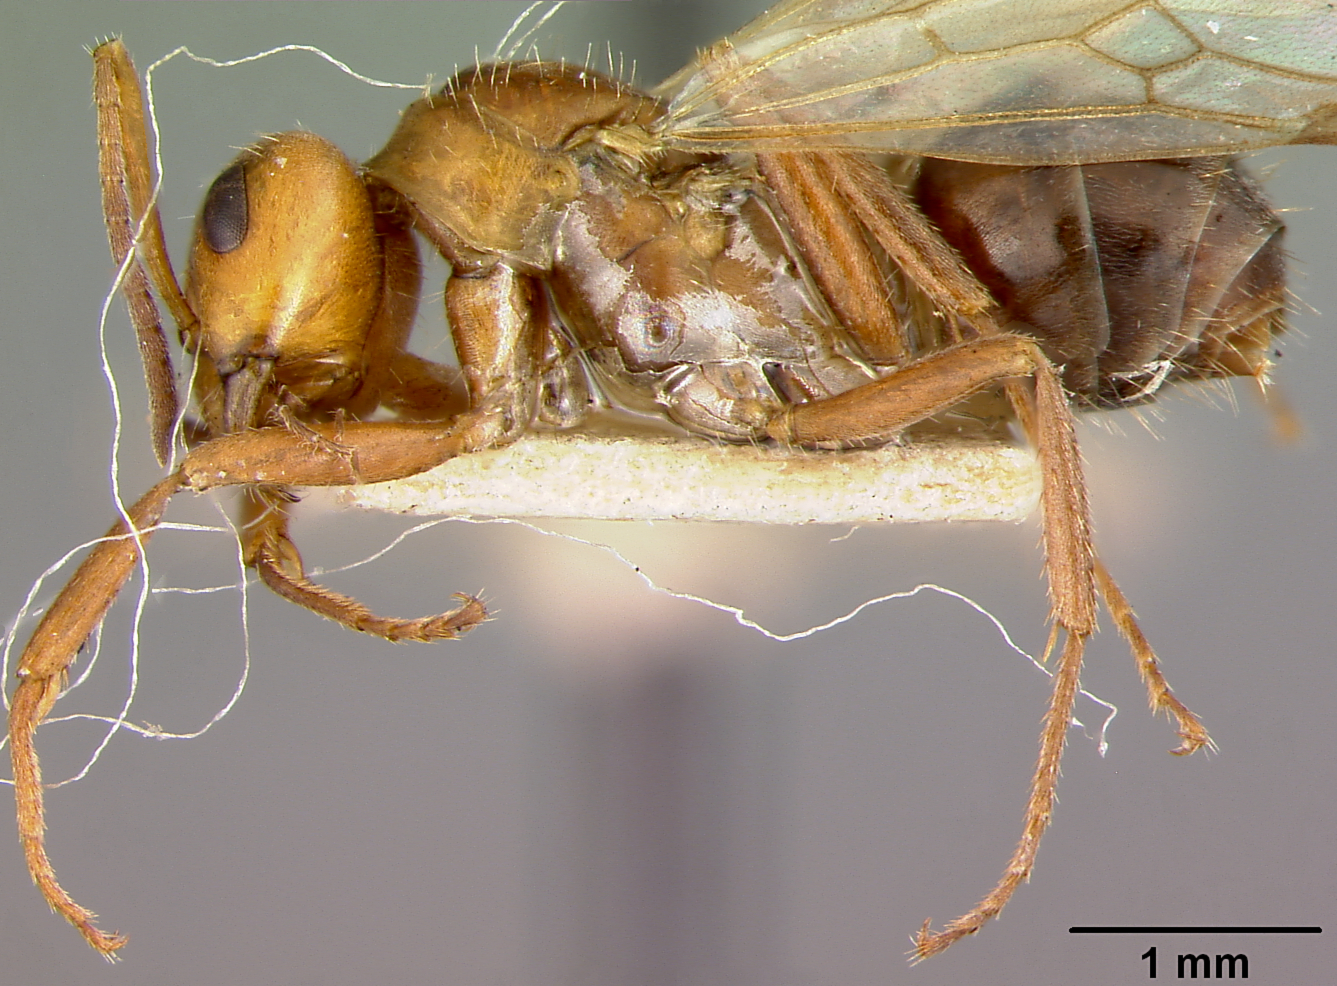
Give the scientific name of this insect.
Formica microgyna
